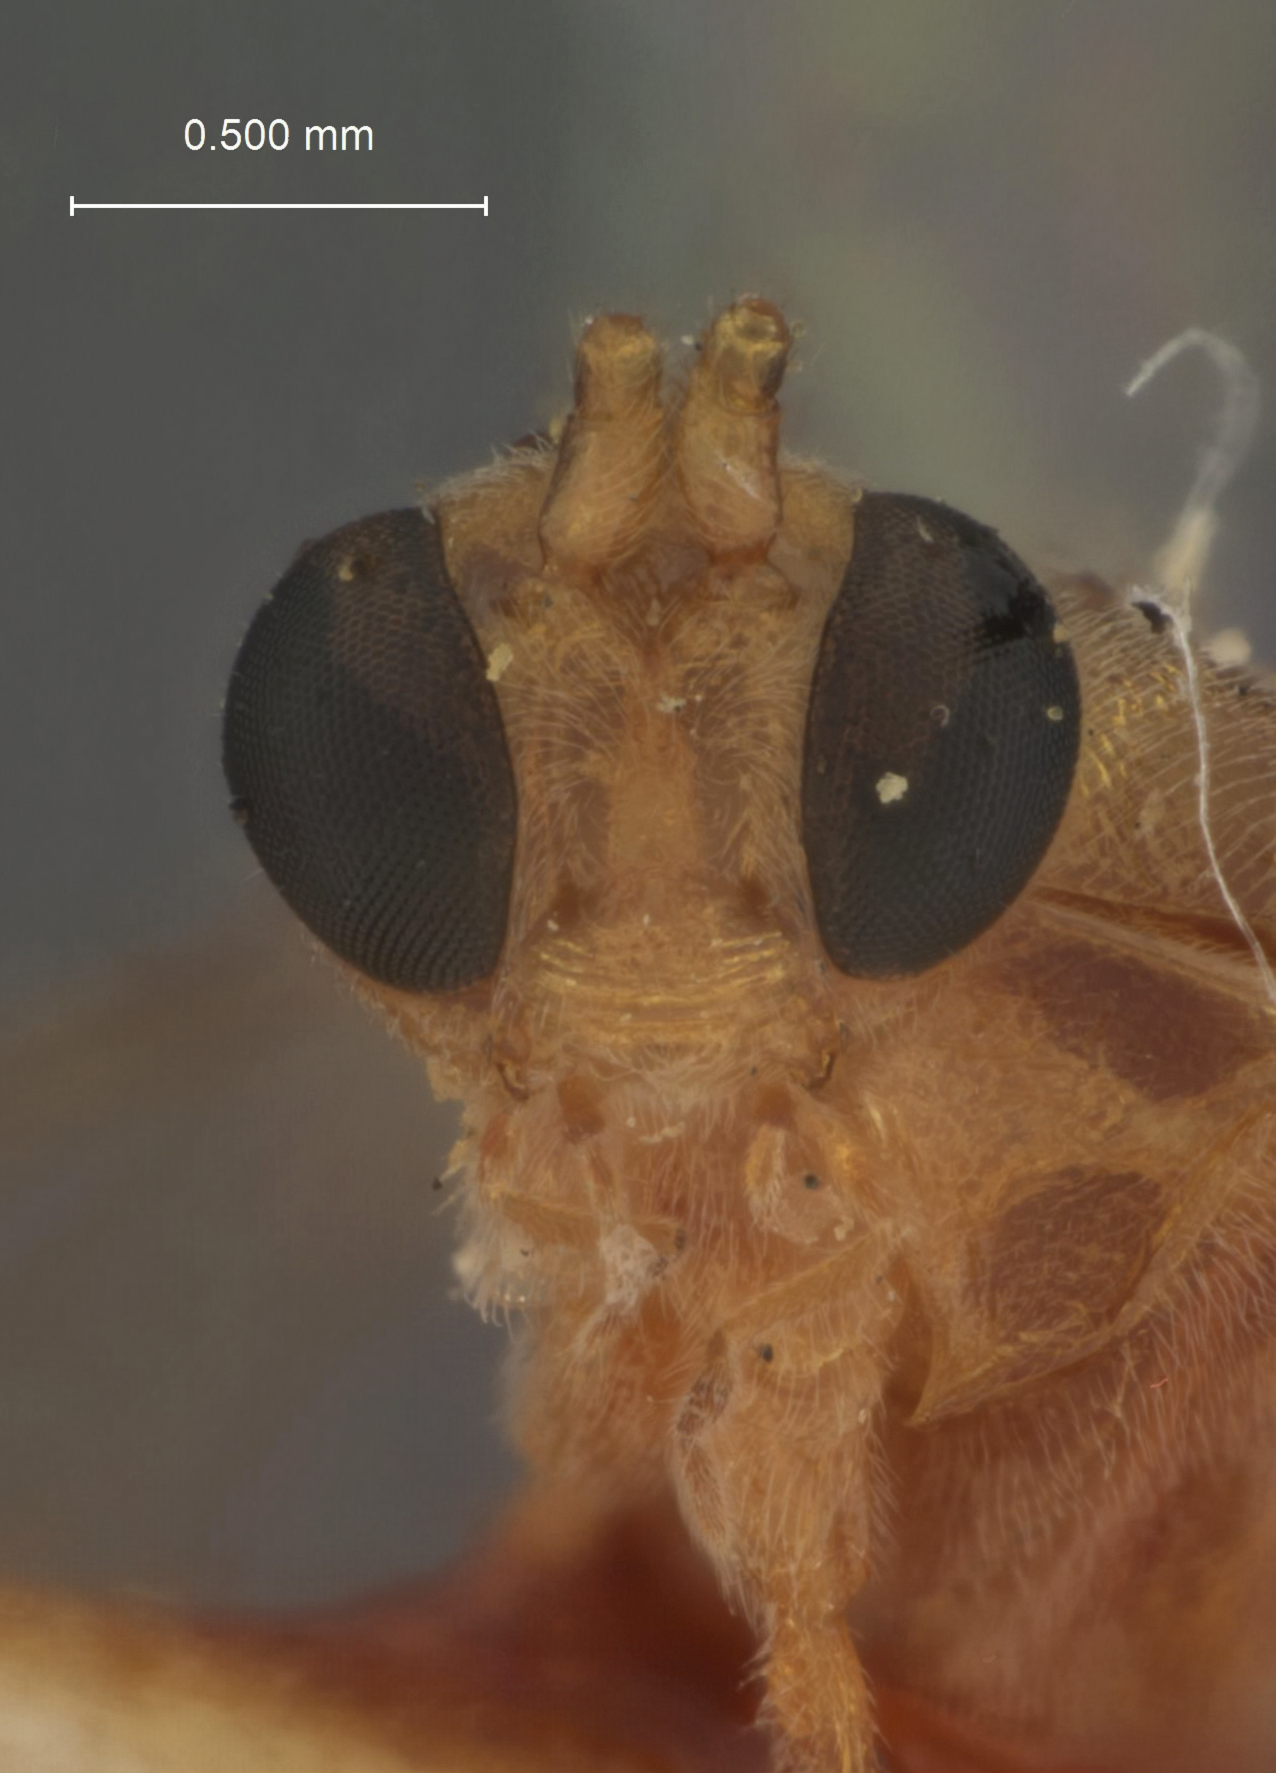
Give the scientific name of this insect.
Meteorus hyphantriae
